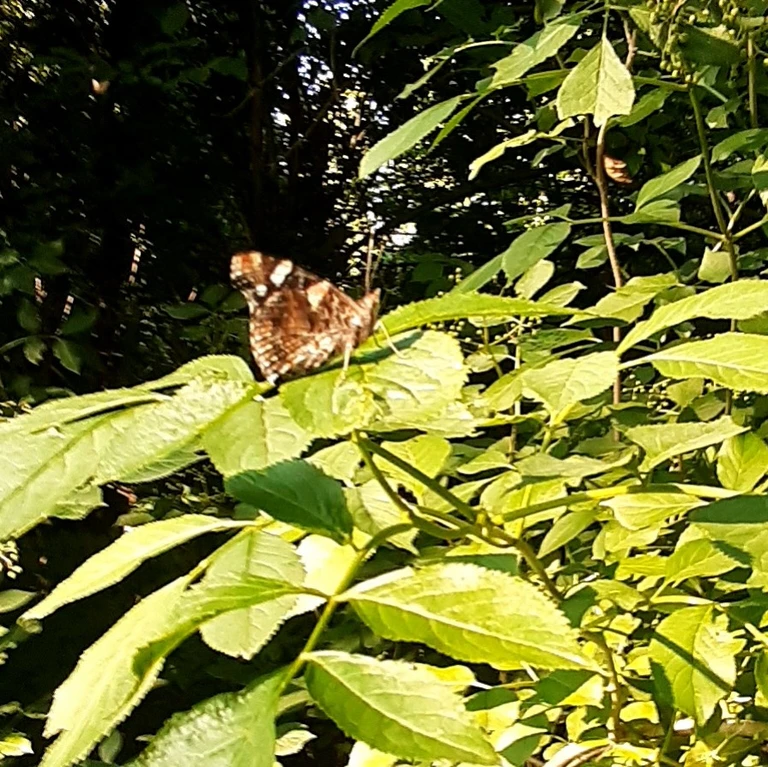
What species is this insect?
Vanessa atalanta
